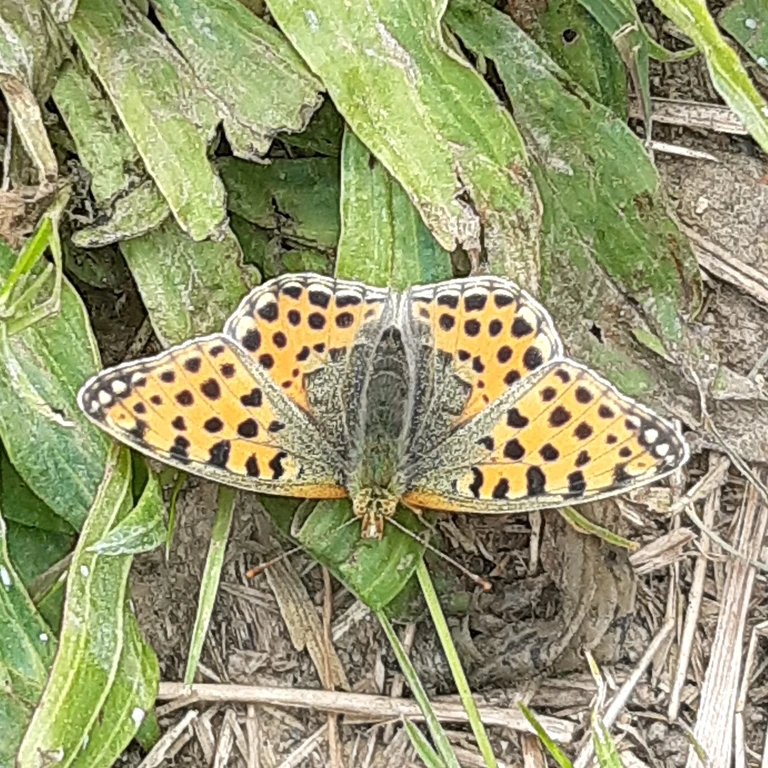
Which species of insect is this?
Issoria lathonia
